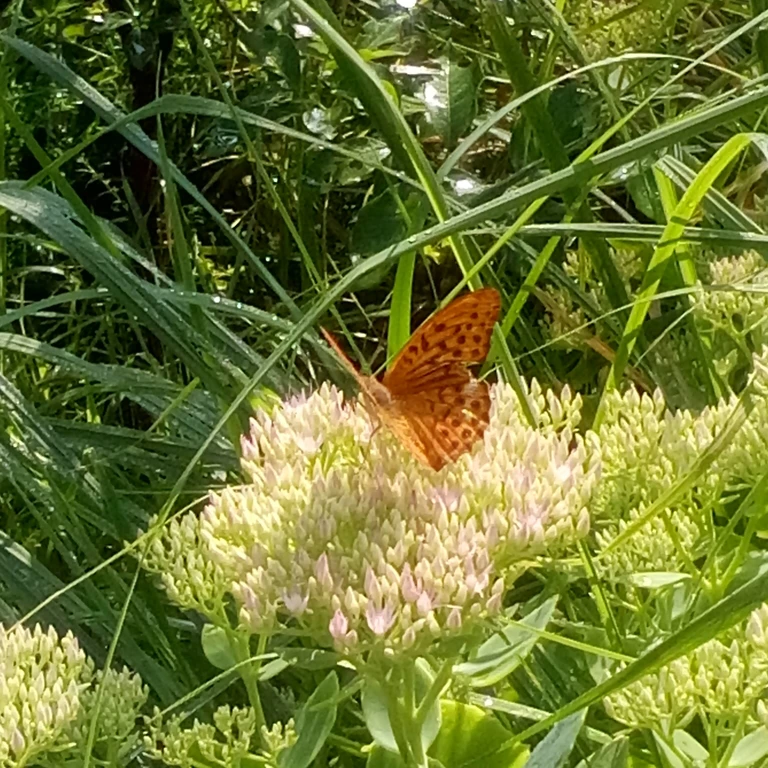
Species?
Argynnis paphia
